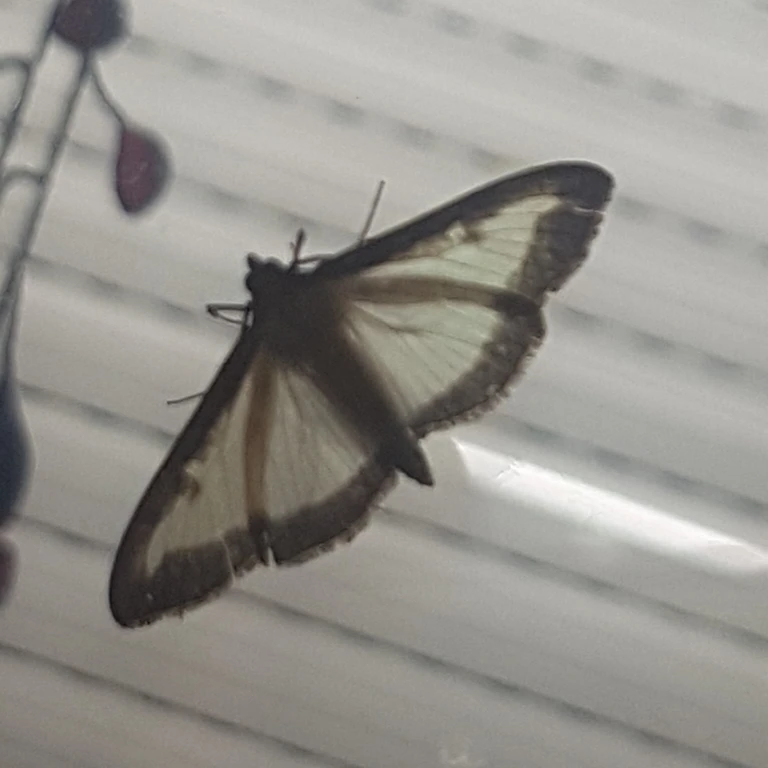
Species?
Cydalima perspectalis
